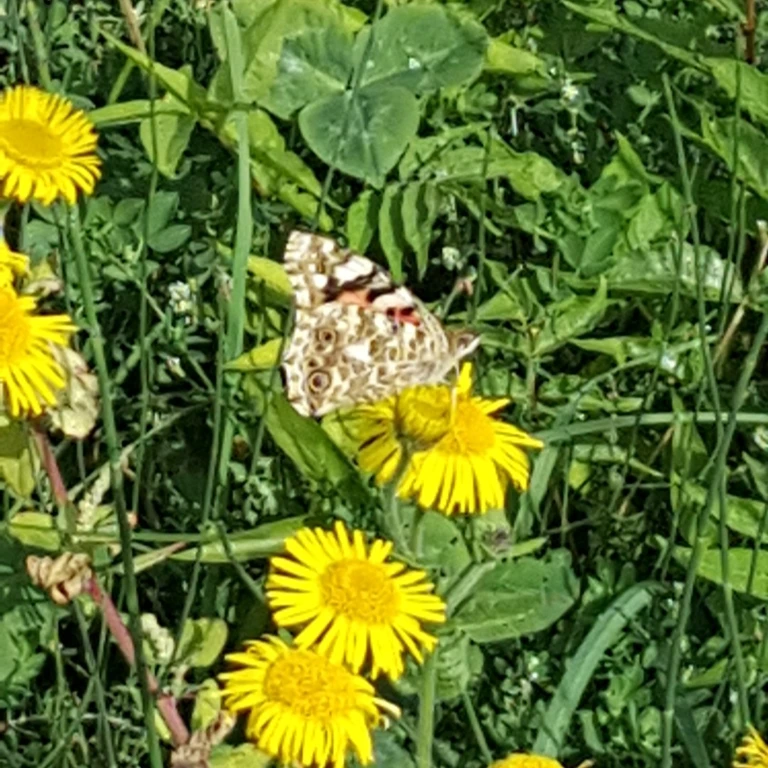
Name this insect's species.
Vanessa cardui
